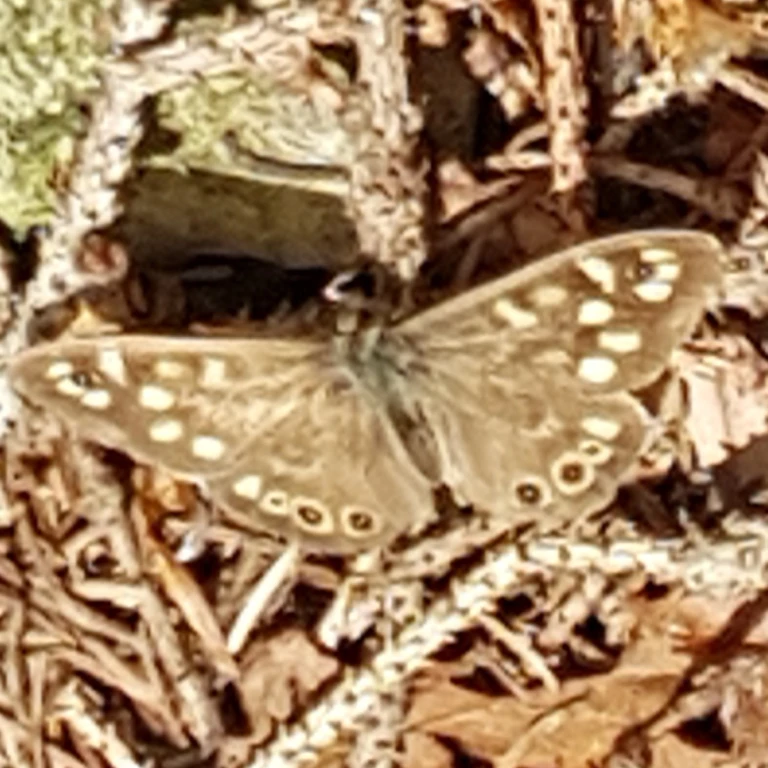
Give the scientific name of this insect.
Pararge aegeria
